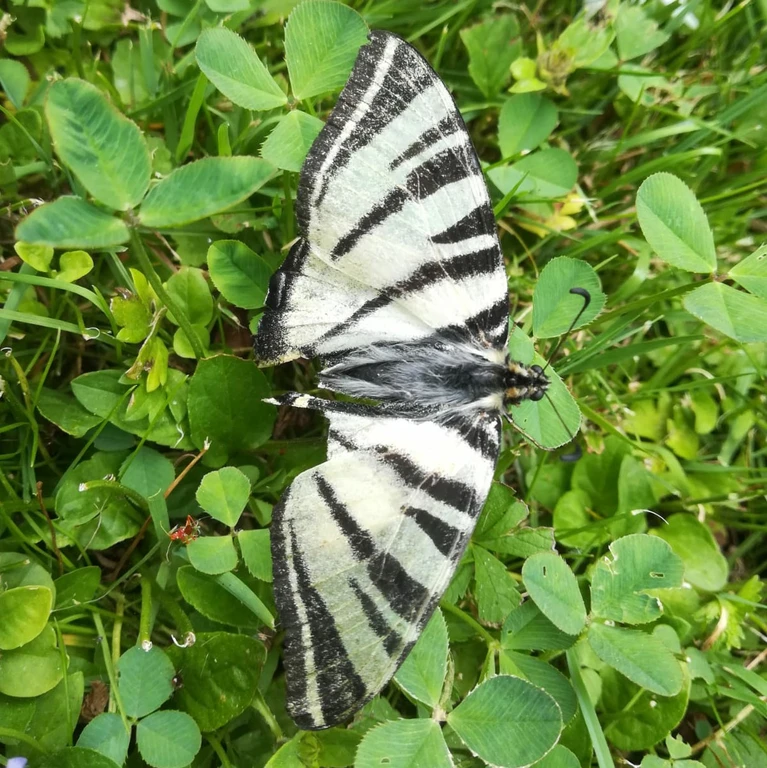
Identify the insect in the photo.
Iphiclides podalirius
